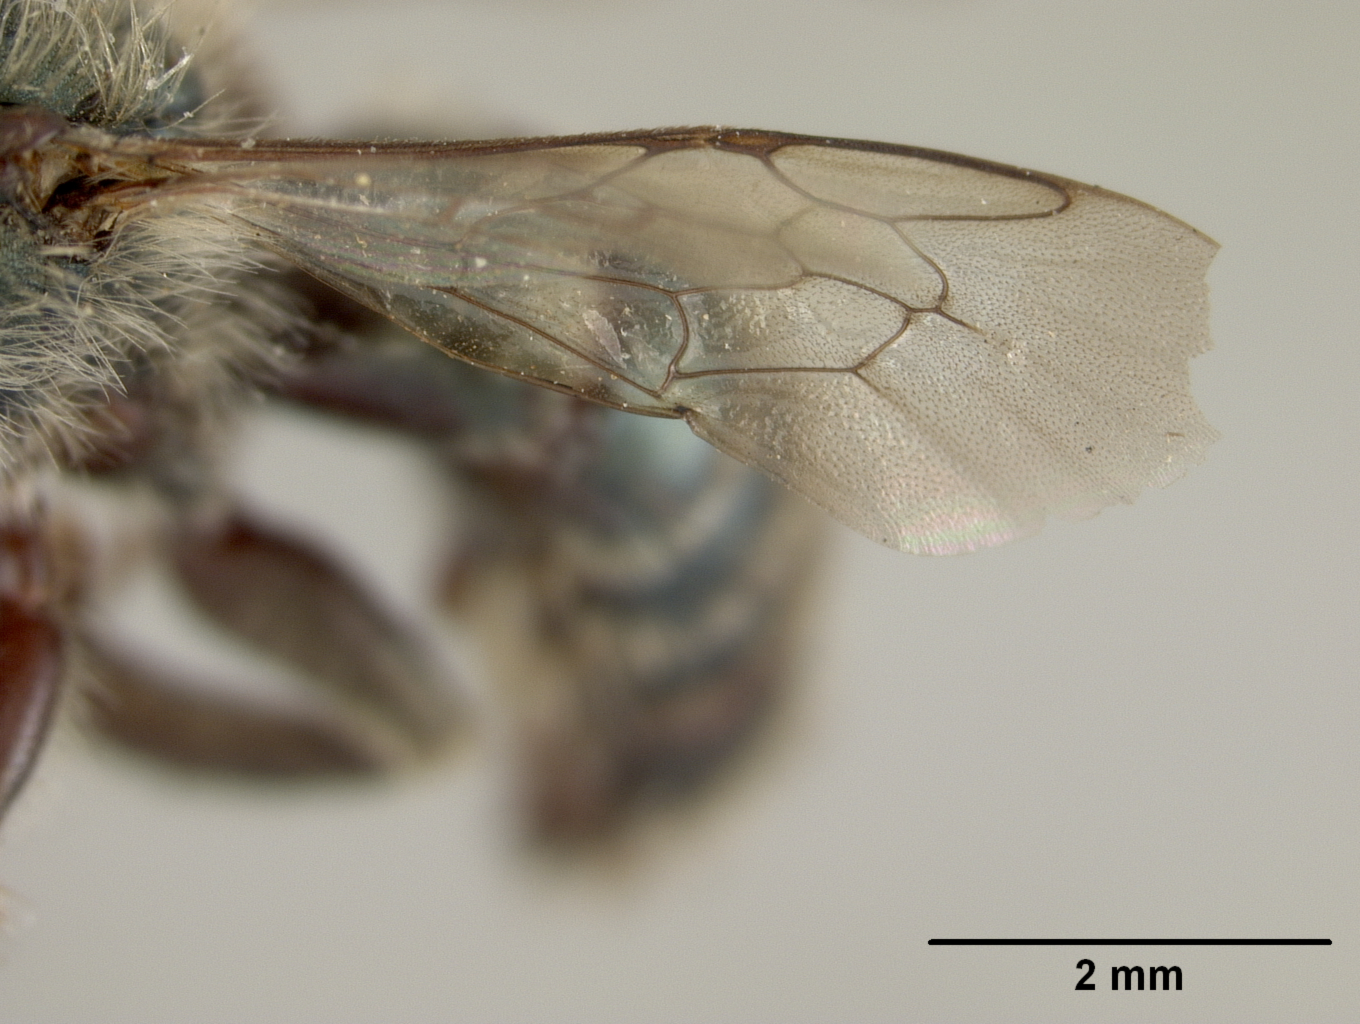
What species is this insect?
Osmia odontogaster
